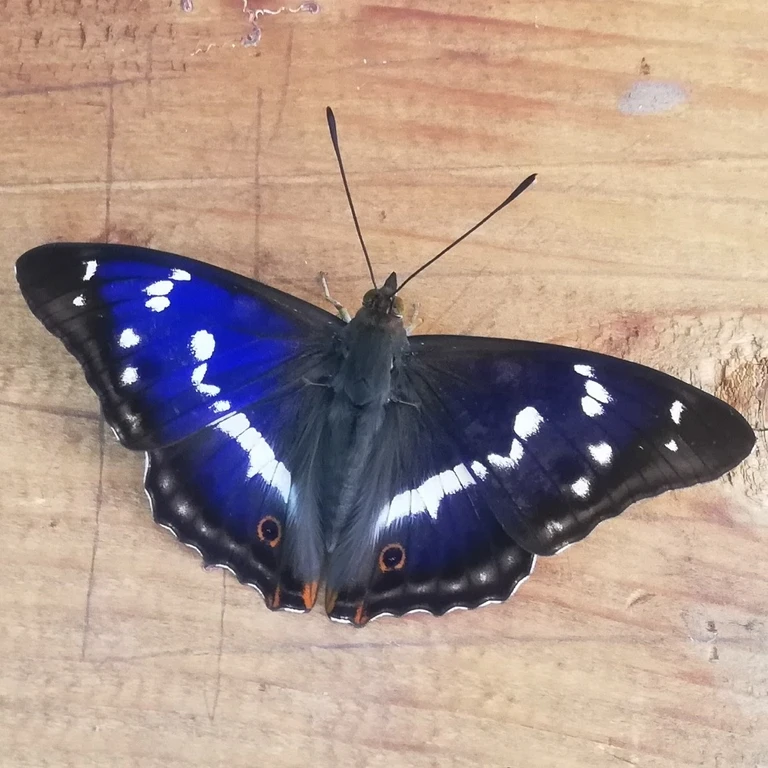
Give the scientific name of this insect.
Apatura iris
